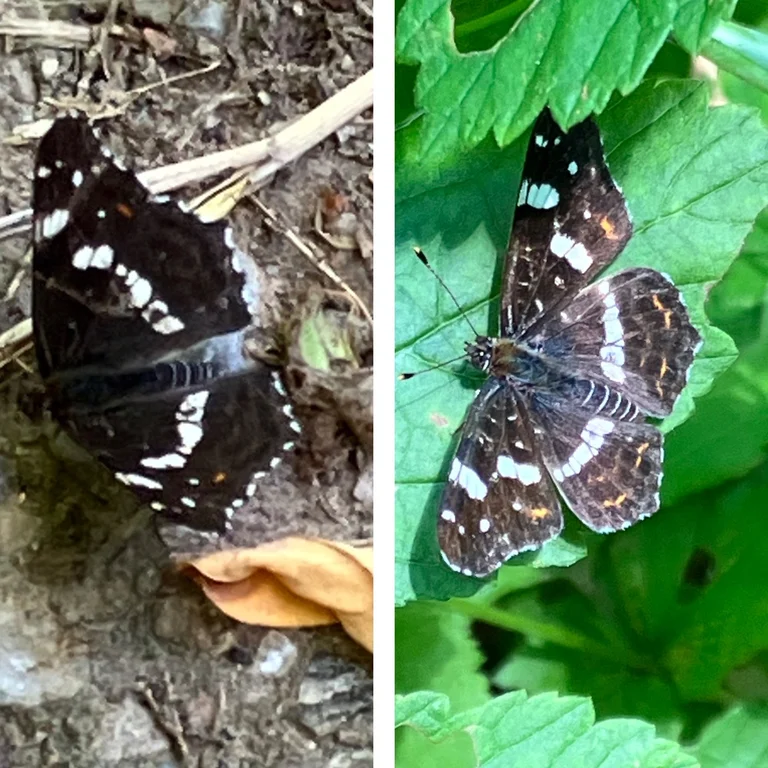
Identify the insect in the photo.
Araschnia levana
